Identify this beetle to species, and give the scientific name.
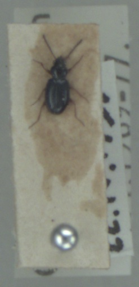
Bembidion gilvipes
